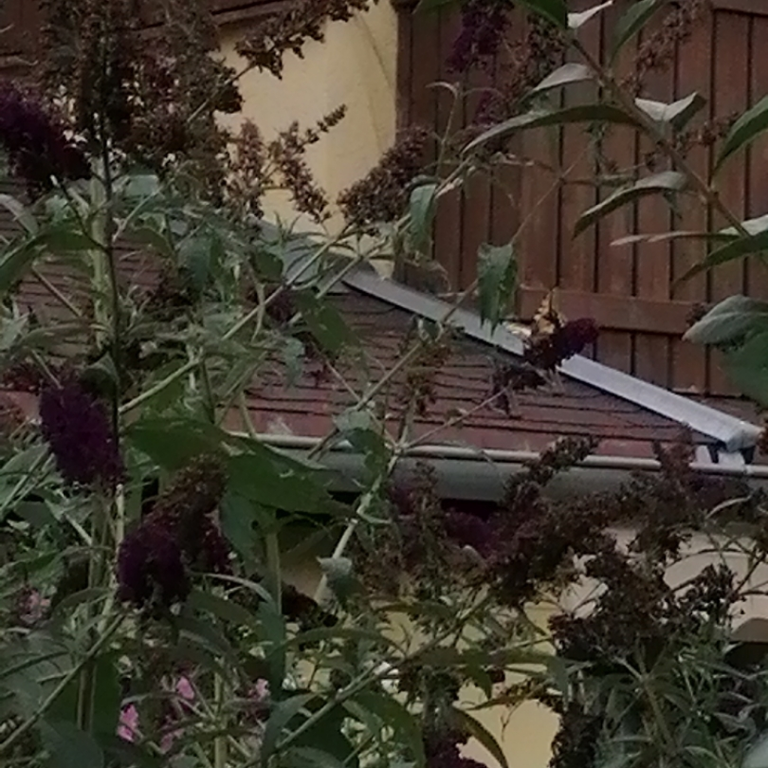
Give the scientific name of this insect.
Papilio machaon
